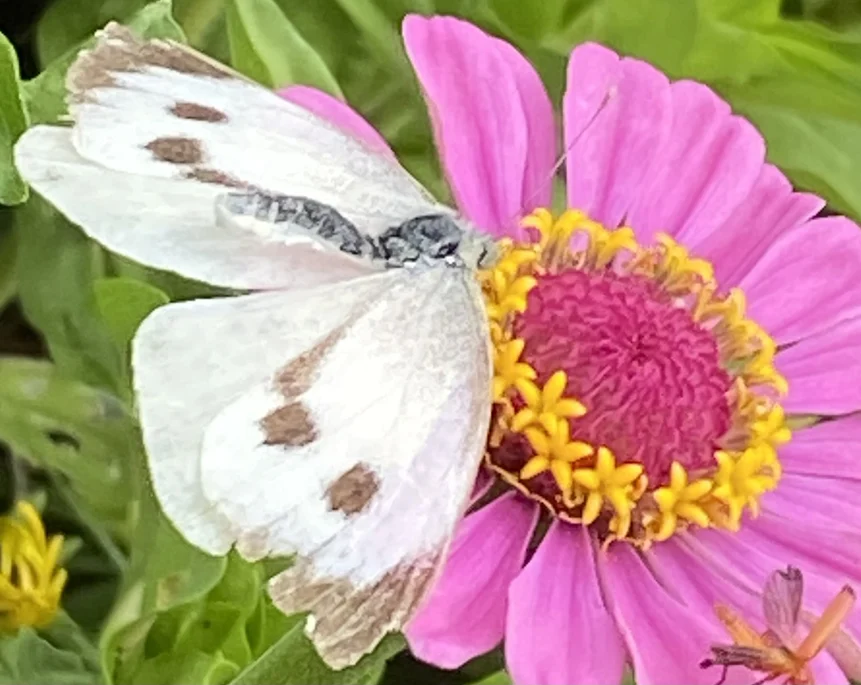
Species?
Pieris brassicae
